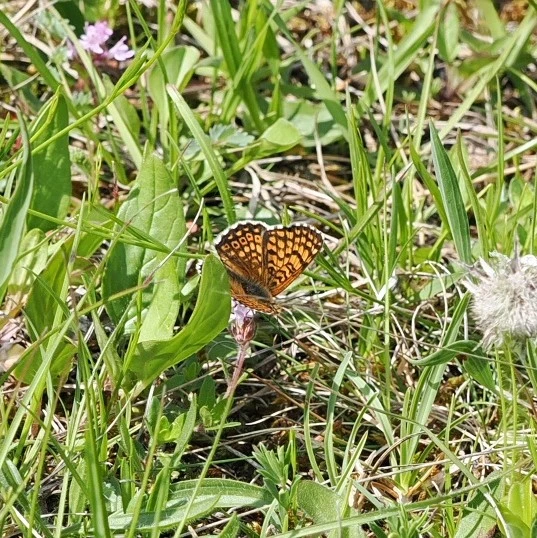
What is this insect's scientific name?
Melitaea cinxia
